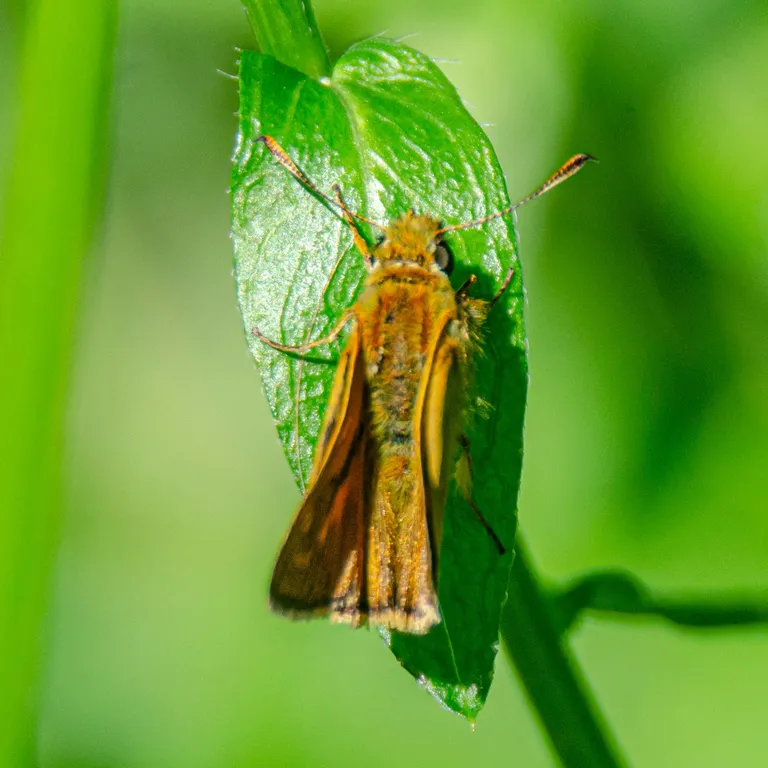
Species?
Ochlodes sylvanus (also Ochlodes venata)
